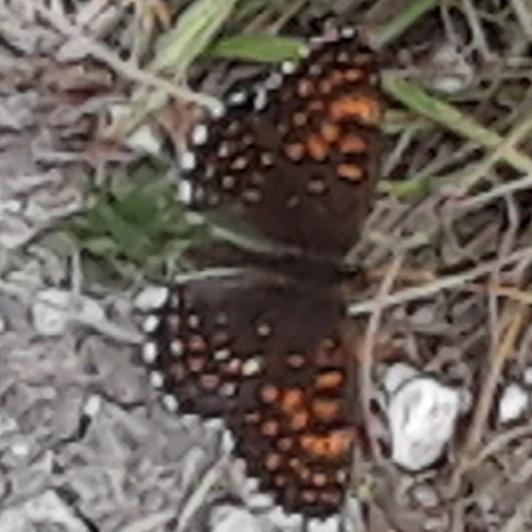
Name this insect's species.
Melitaea diamina
